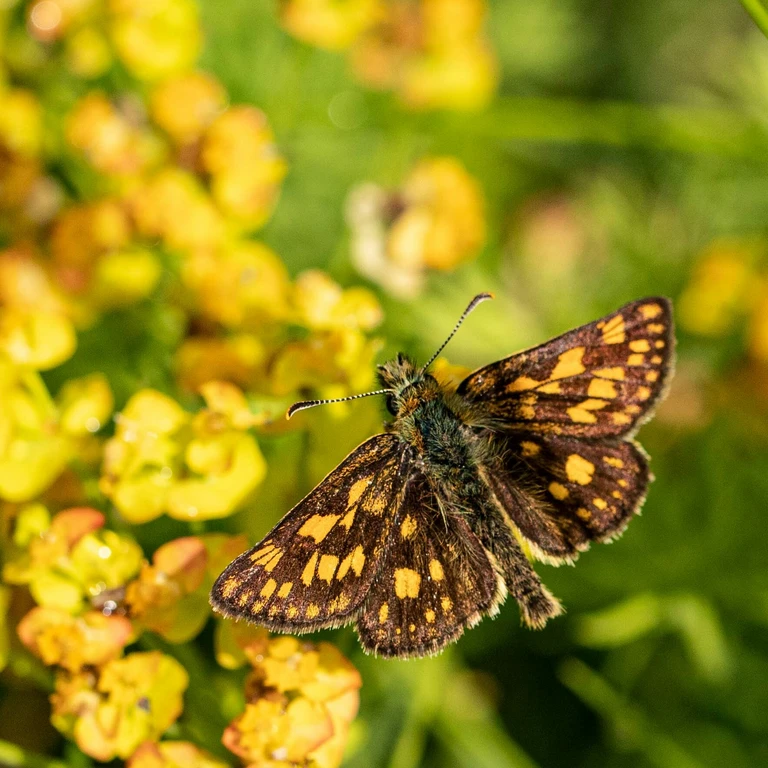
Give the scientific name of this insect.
Carterocephalus palaemon
